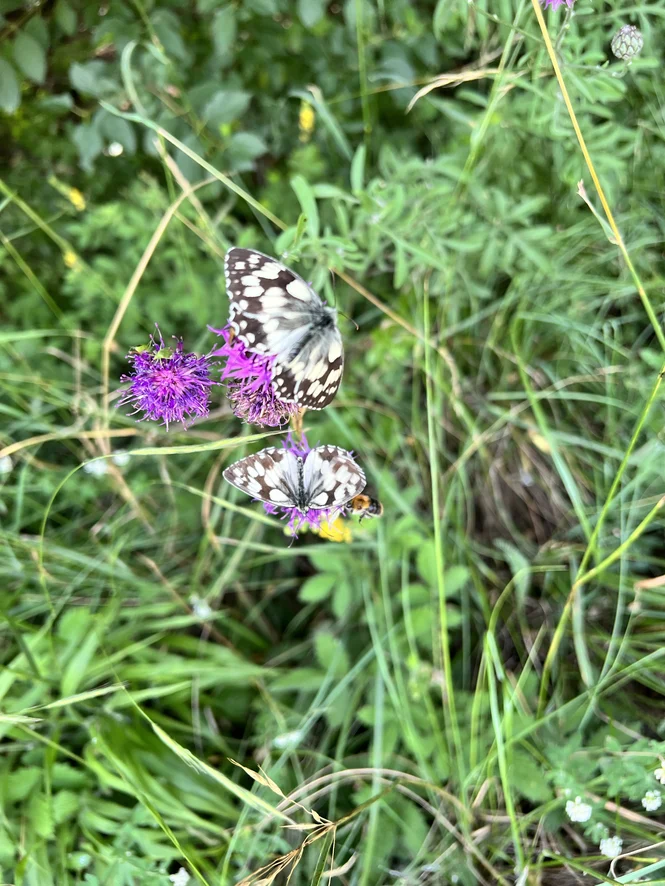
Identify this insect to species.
Melanargia galathea
